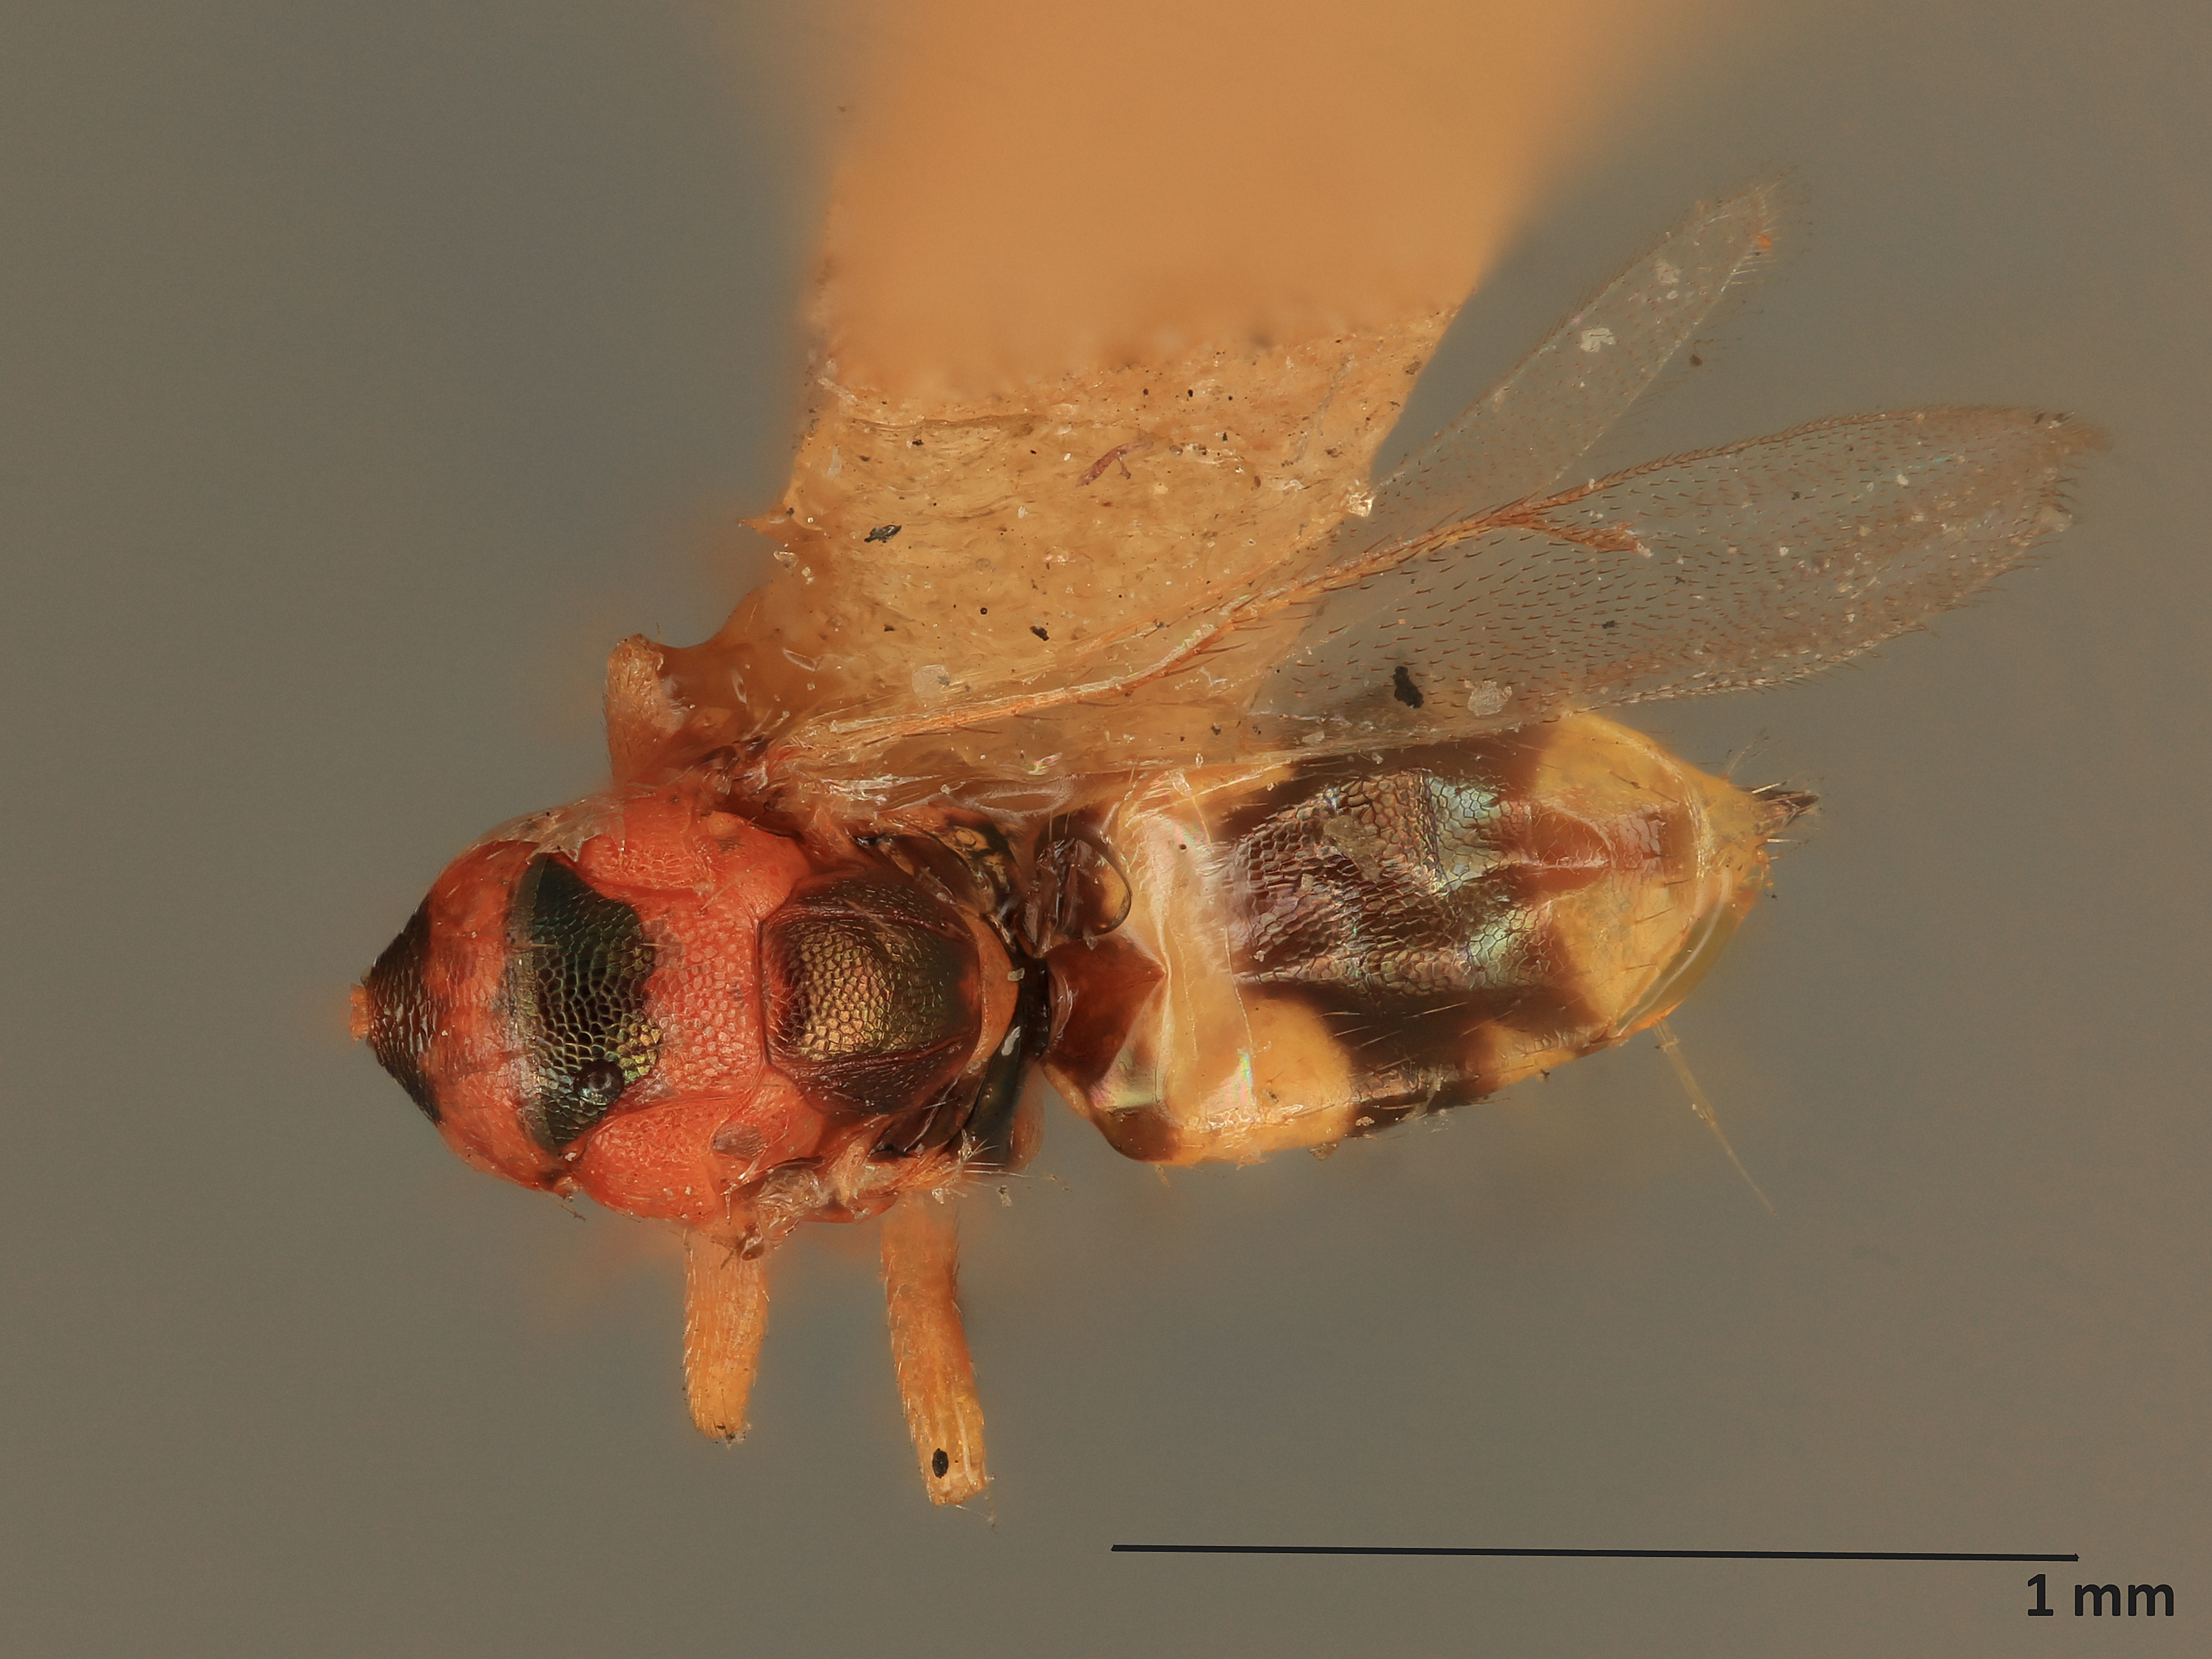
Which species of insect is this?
Pseudiglyphus americana
